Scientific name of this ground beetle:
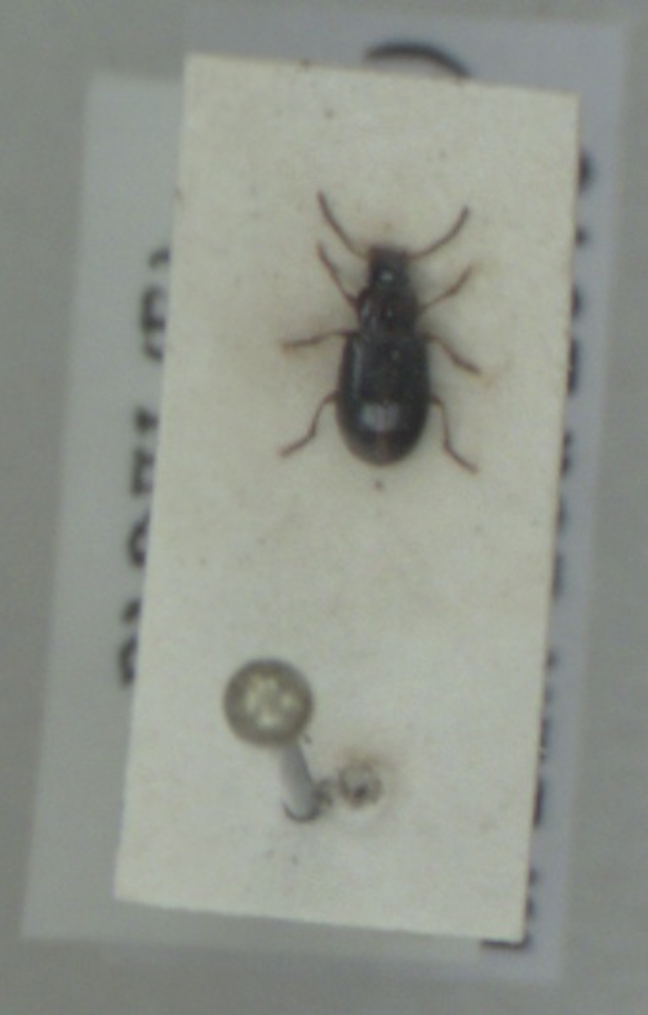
Bradycellus ruficollis
